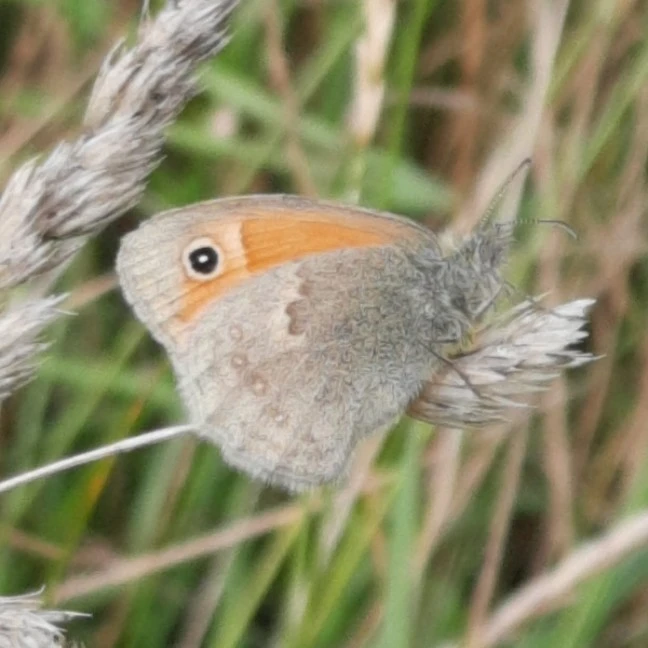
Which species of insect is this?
Coenonympha pamphilus
